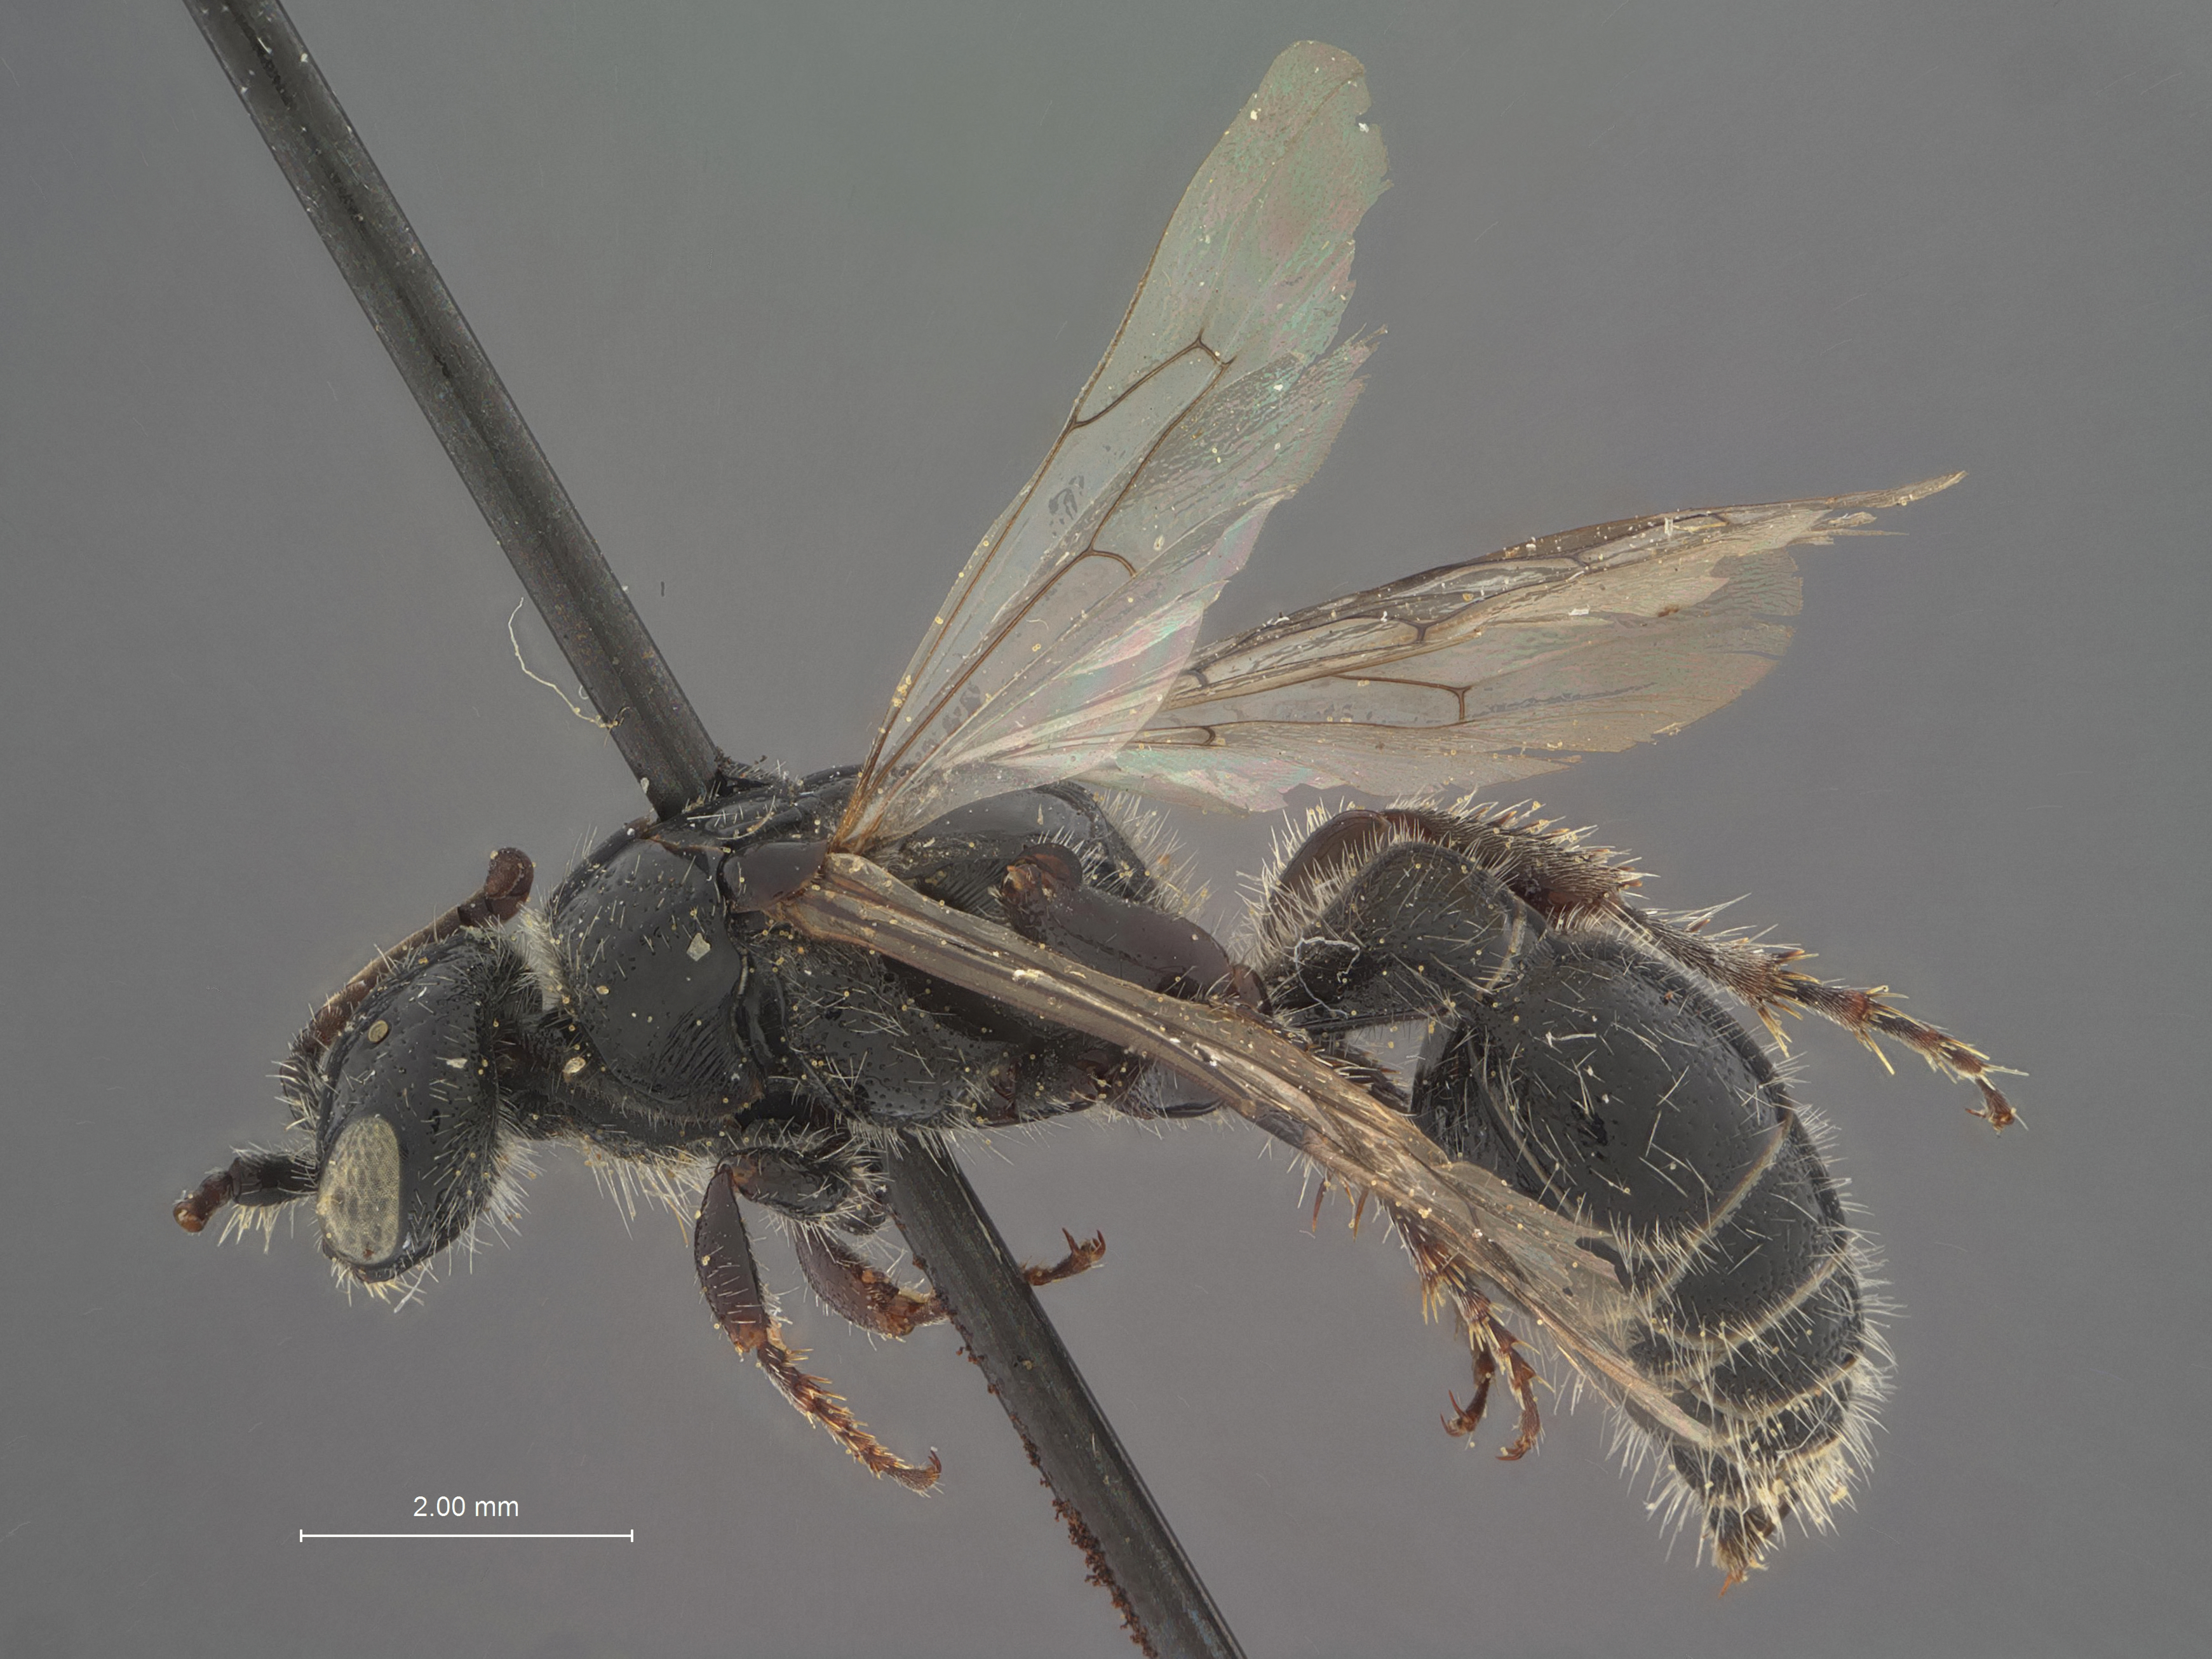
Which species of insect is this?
Tiphia nebra
